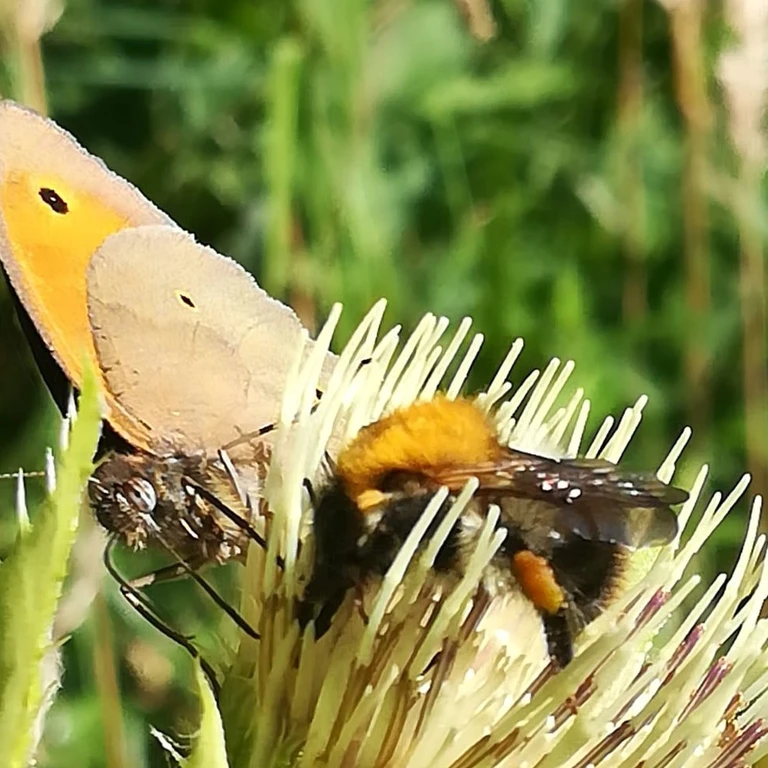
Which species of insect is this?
Maniola jurtina
